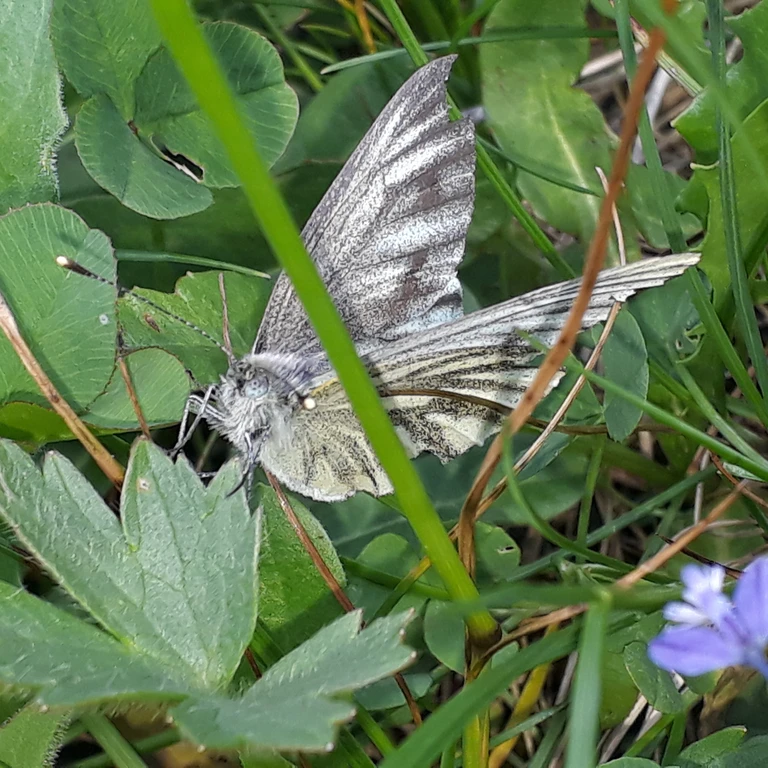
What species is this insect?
Pieris bryoniae
